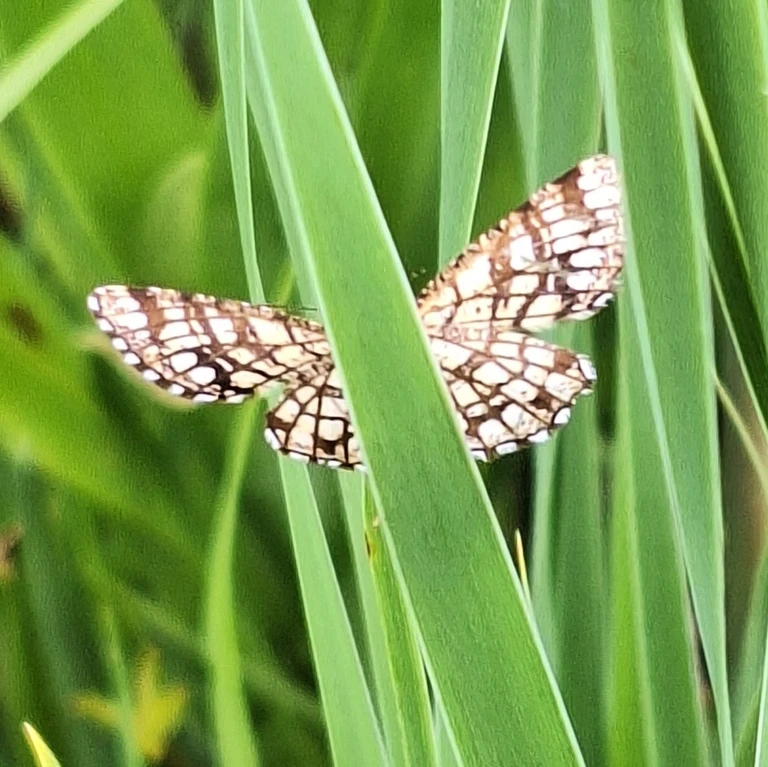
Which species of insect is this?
Chiasmia clathrata
